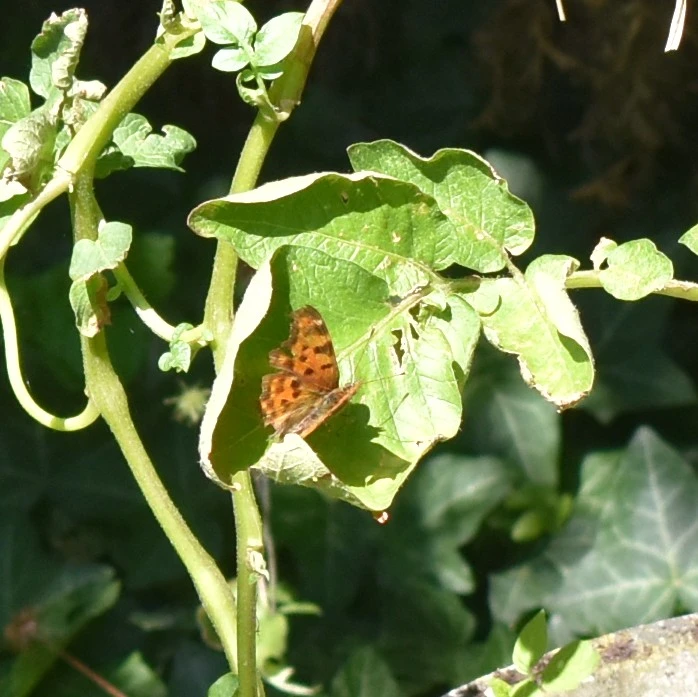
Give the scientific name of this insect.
Polygonia c-album
